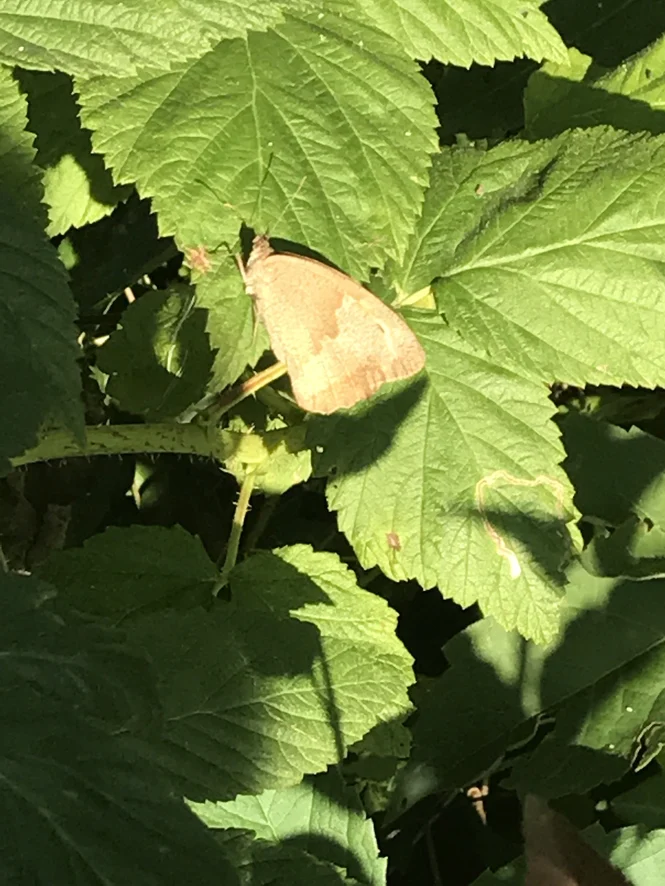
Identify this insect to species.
Maniola jurtina
